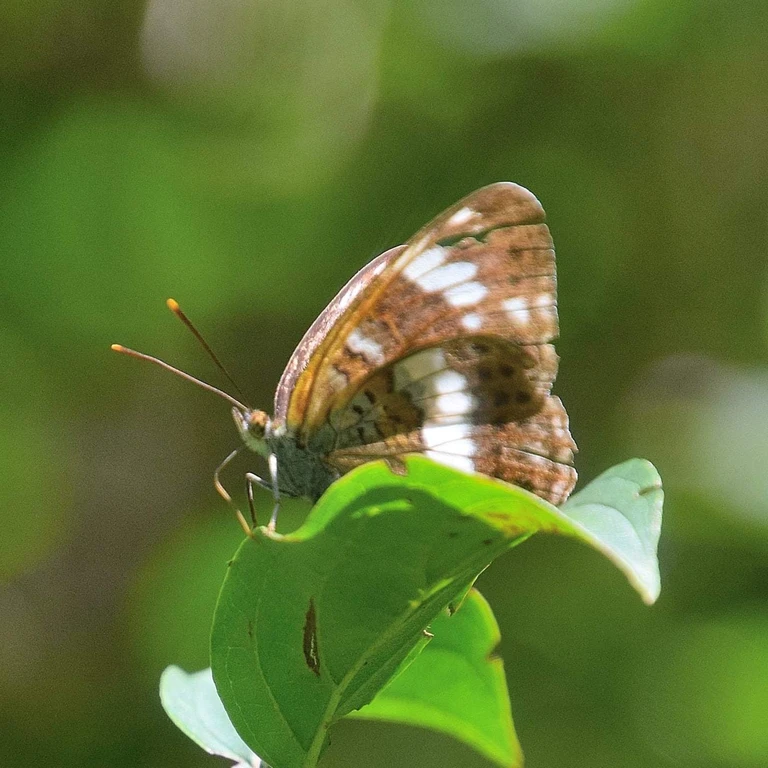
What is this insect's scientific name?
Limenitis camilla (also Ladoga camilla)
